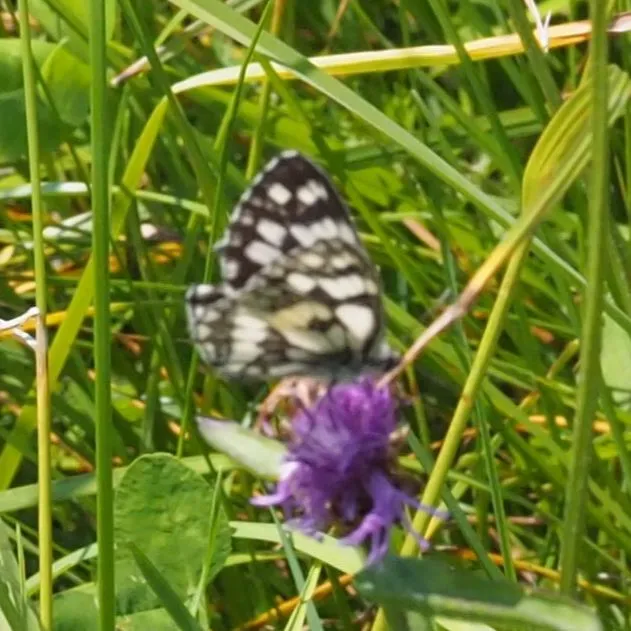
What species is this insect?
Melanargia galathea
